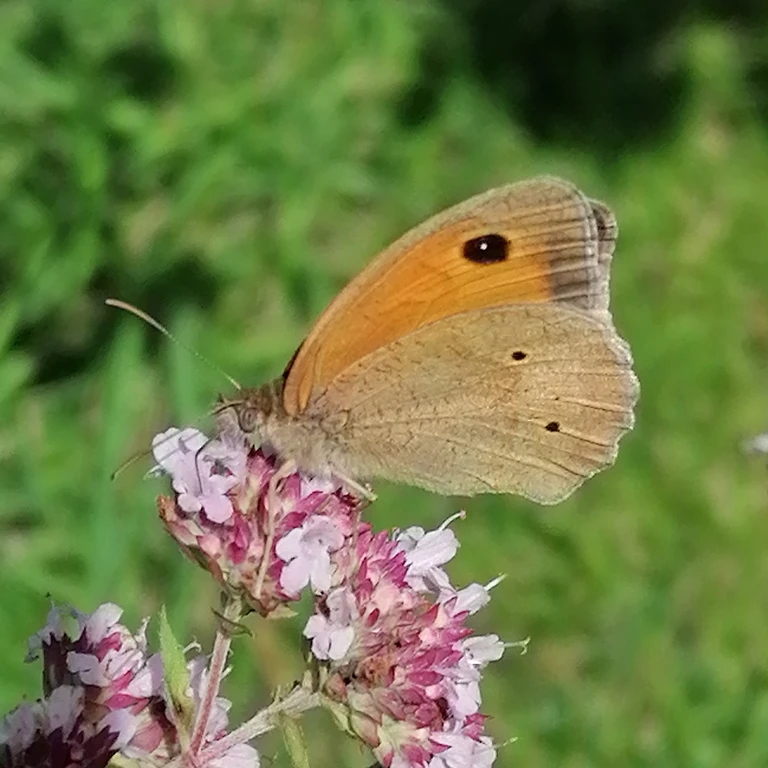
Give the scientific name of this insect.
Maniola jurtina
